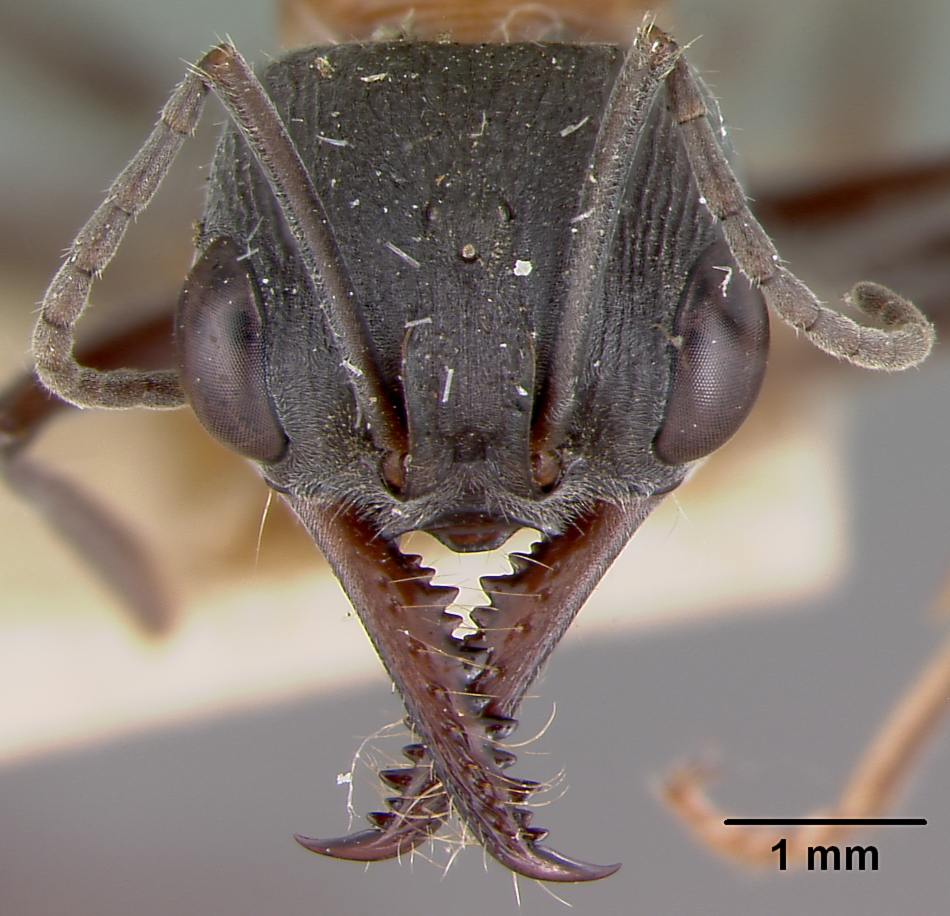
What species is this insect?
Myrmecia chasei
